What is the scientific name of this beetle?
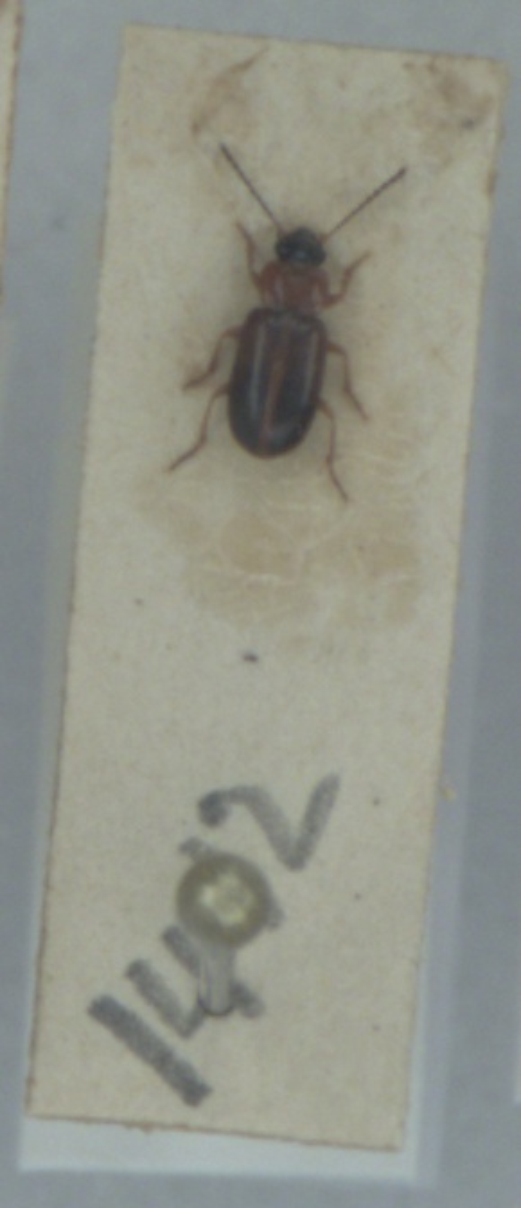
Acupalpus flavicollis
